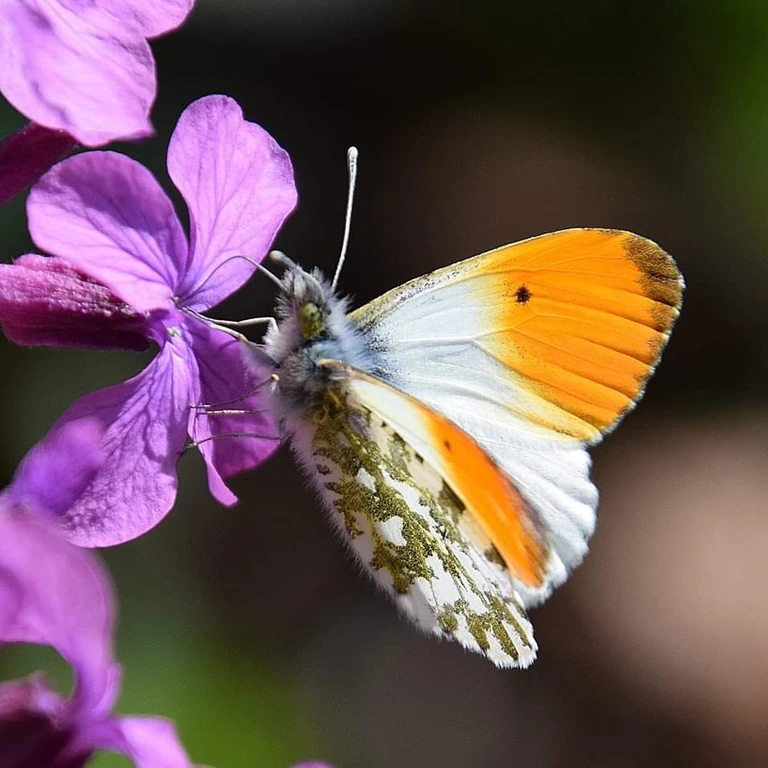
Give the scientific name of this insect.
Anthocharis cardamines
